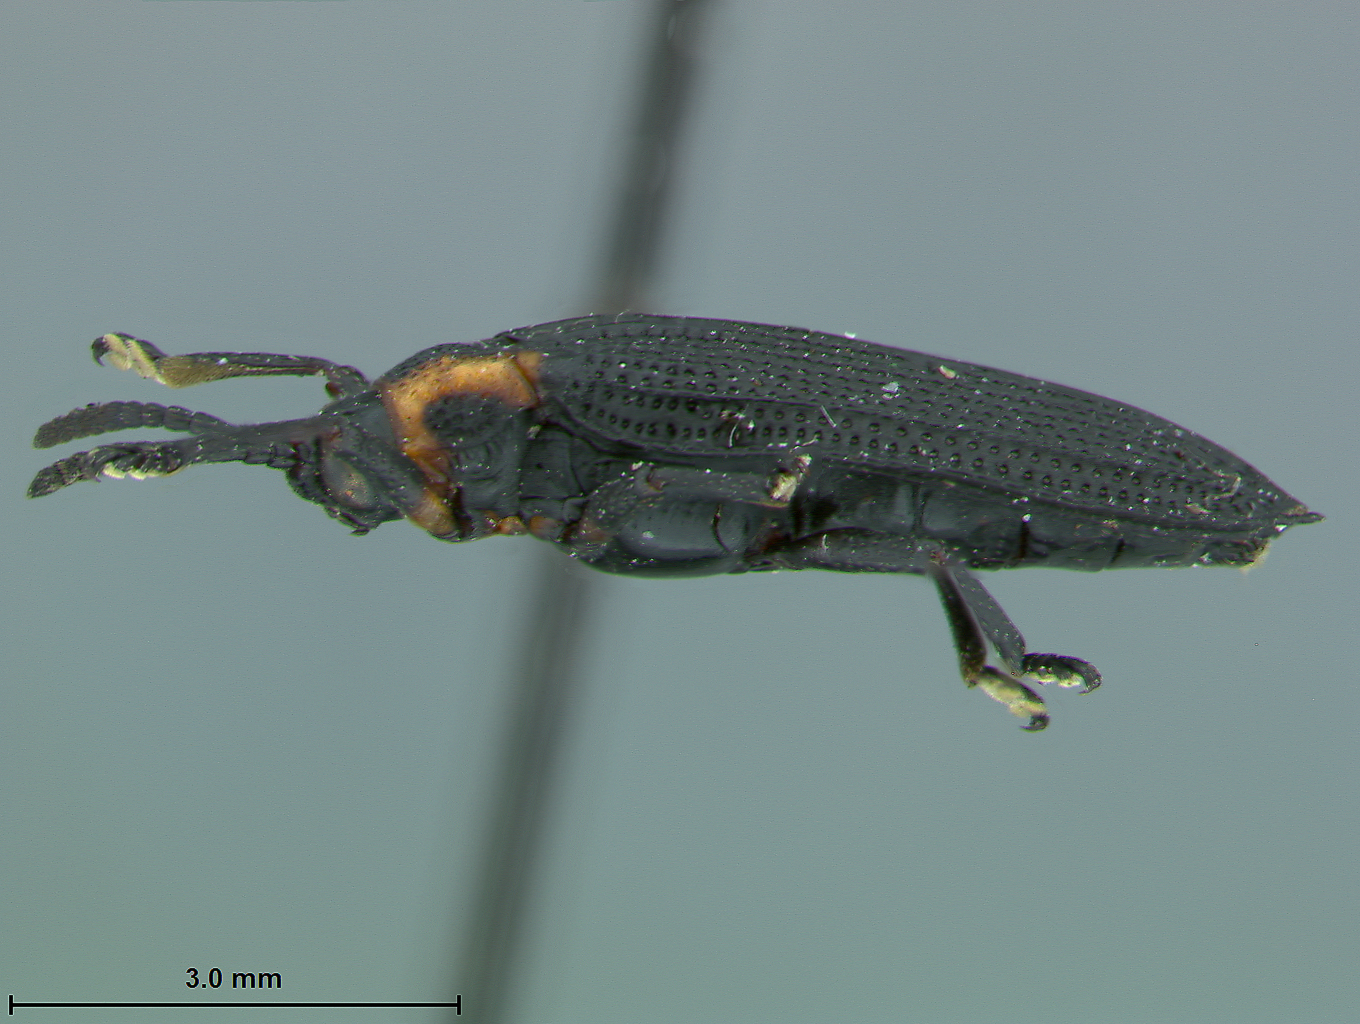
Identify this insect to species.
Xenochalepus potomaca
